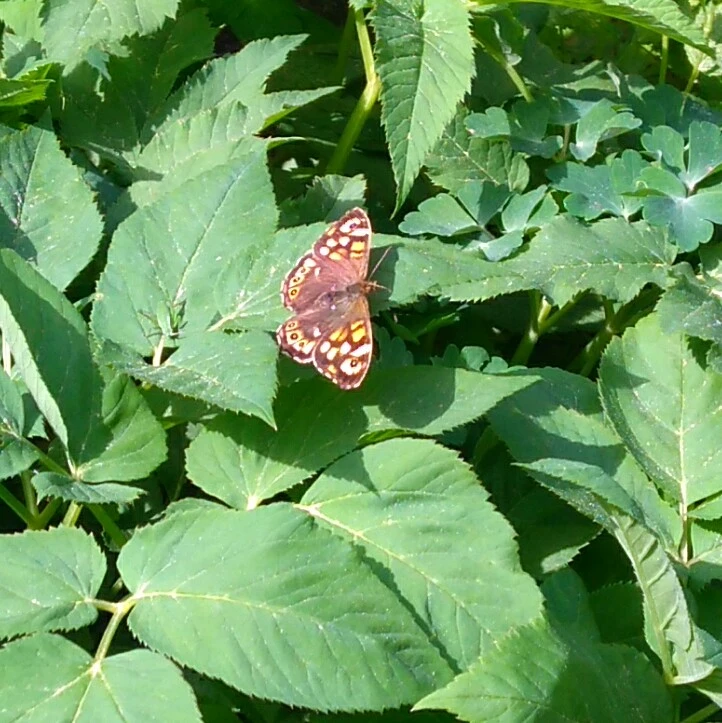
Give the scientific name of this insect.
Pararge aegeria
